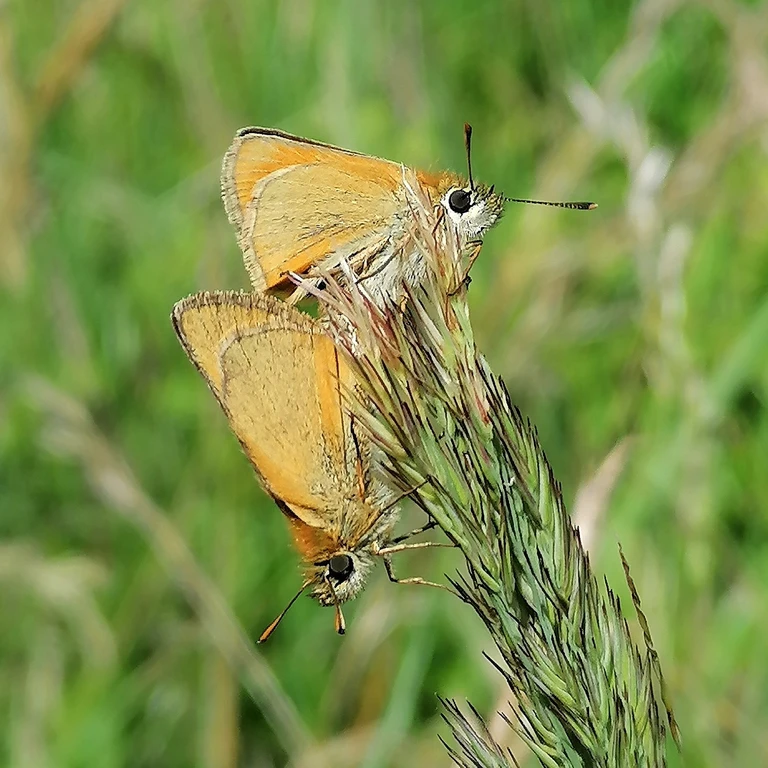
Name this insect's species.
Thymelicus sylvestris
